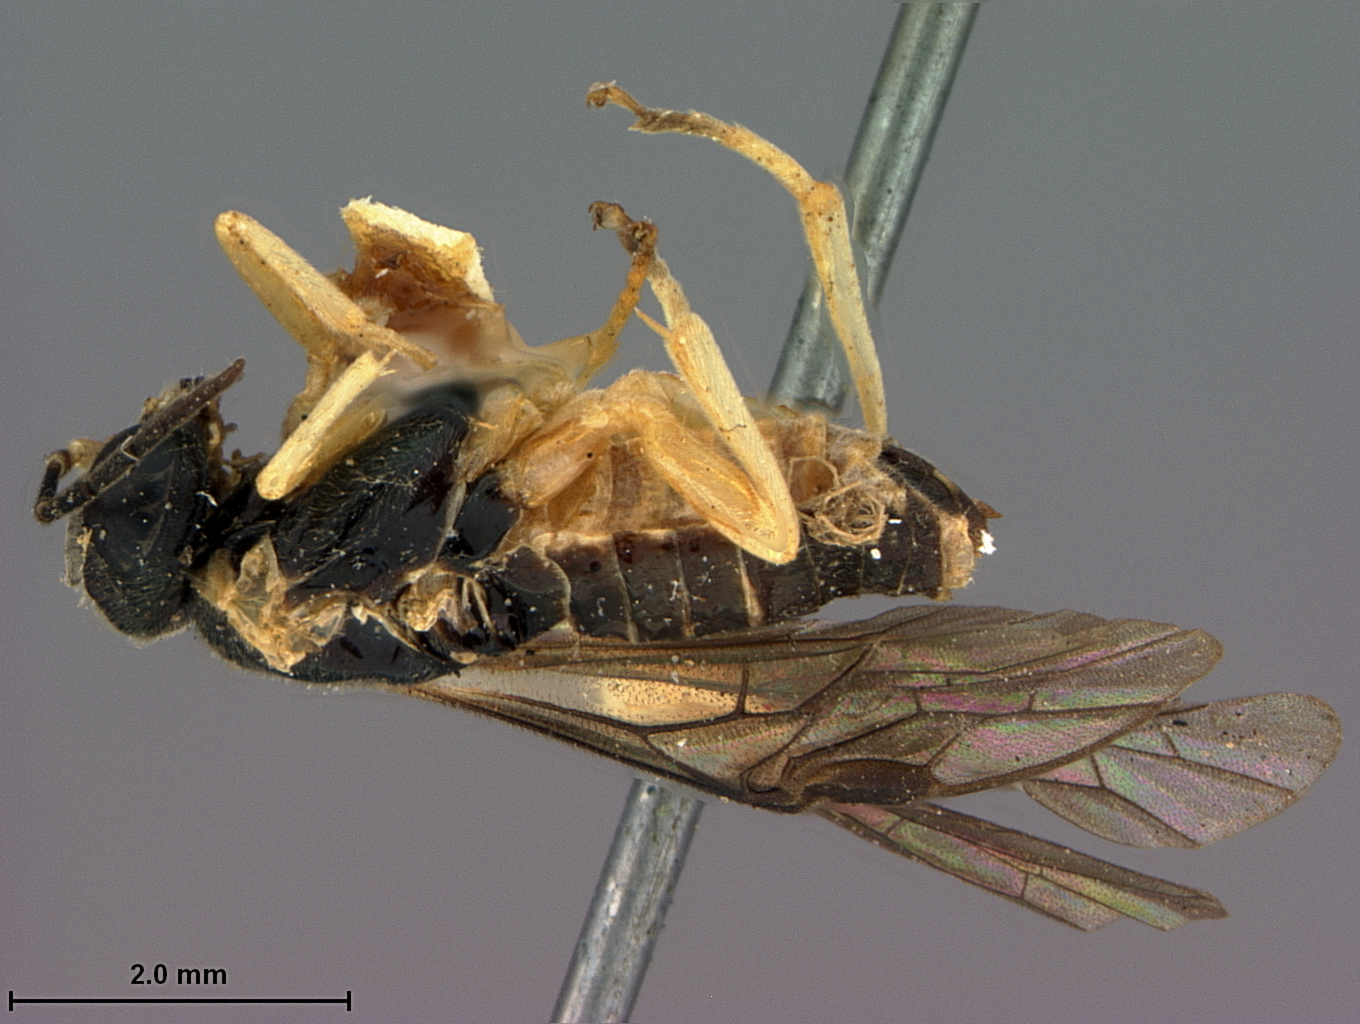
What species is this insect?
Aneugmenus japonicus
